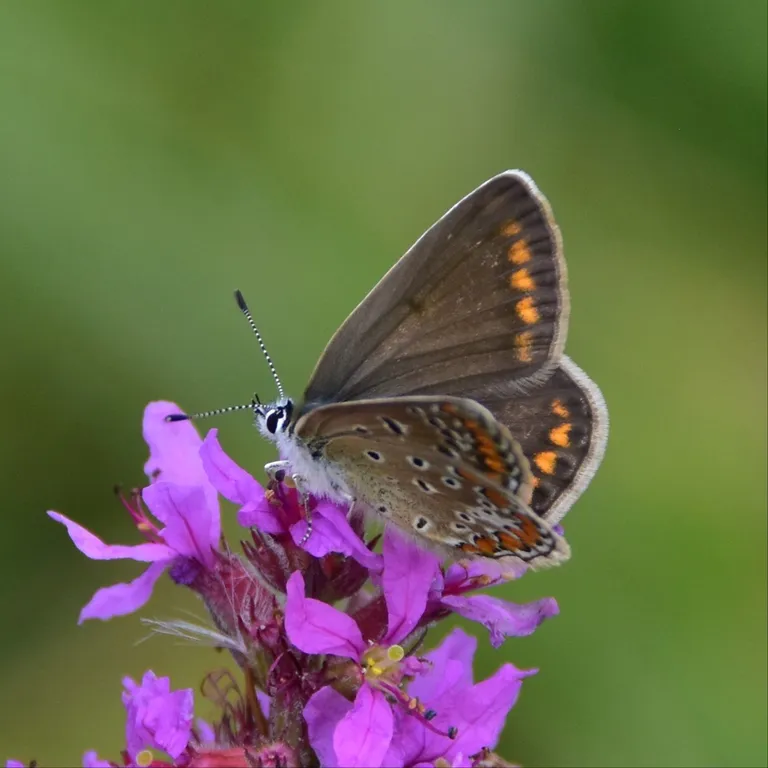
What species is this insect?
Polyommatus icarus
